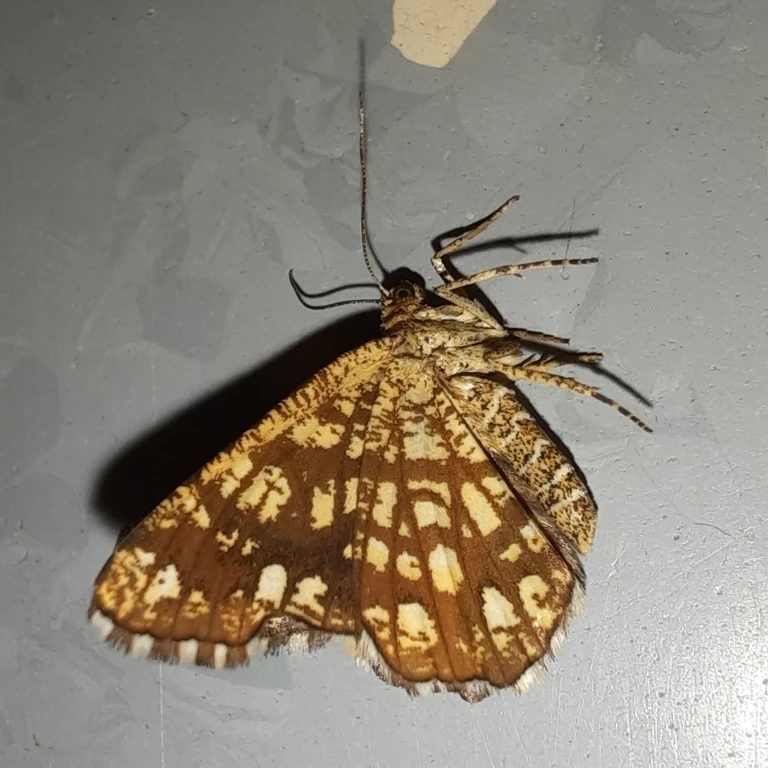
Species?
Chiasmia clathrata
